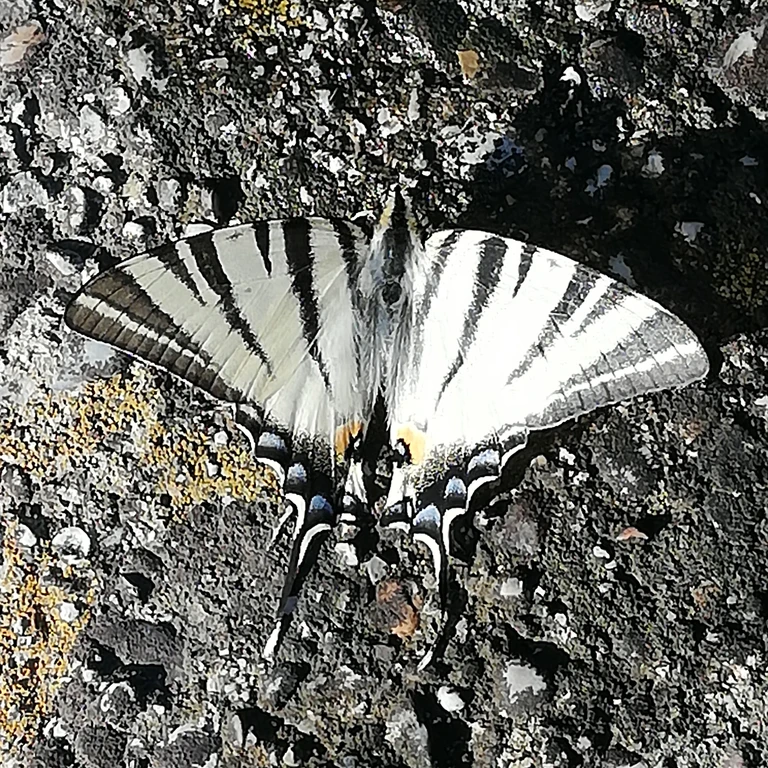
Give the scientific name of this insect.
Iphiclides podalirius
